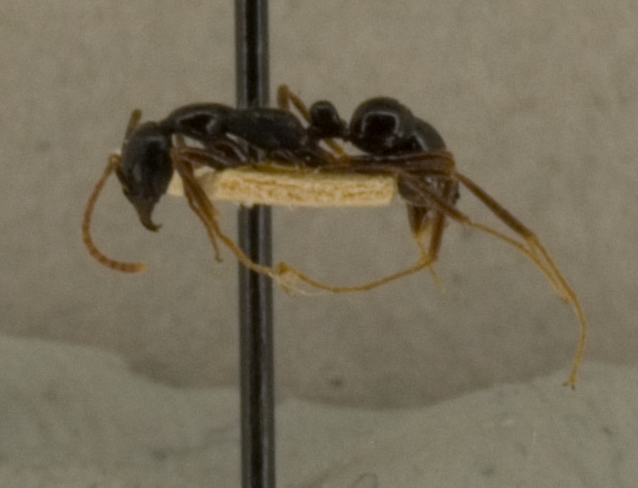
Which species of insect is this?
Leptogenys diminuta
